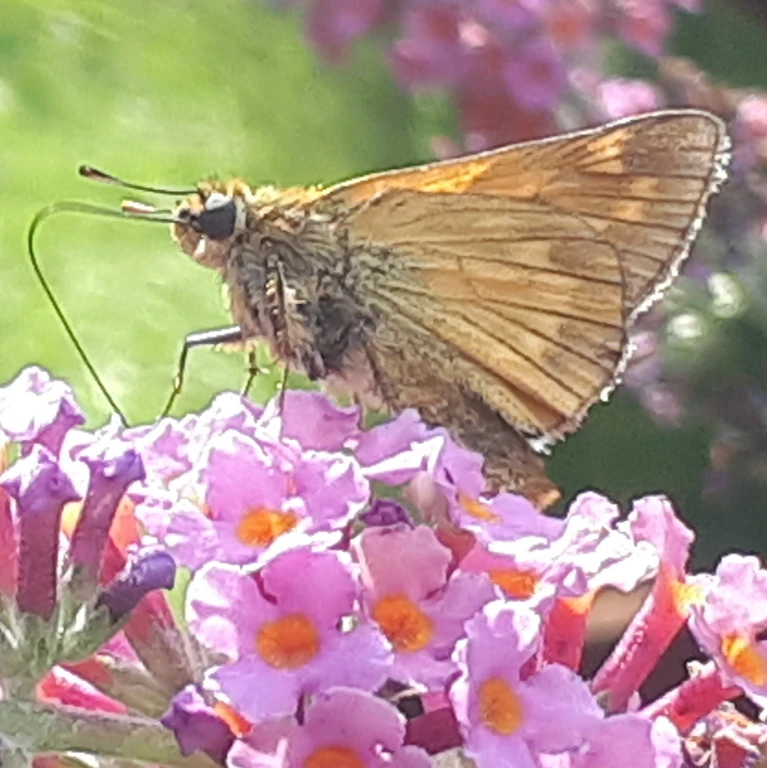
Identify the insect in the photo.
Ochlodes sylvanus (also Ochlodes venata)
